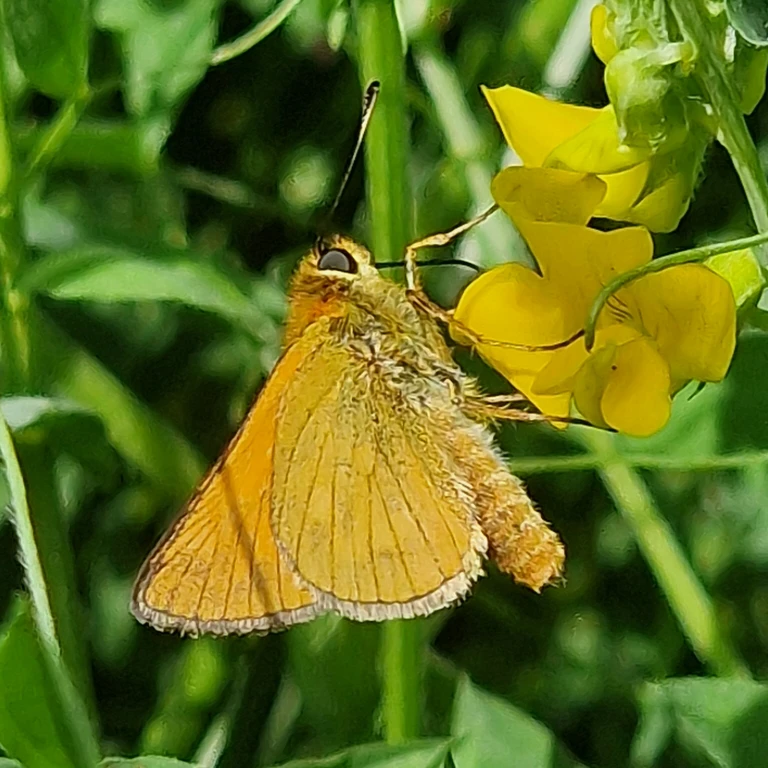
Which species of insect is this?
Ochlodes sylvanus (also Ochlodes venata)
